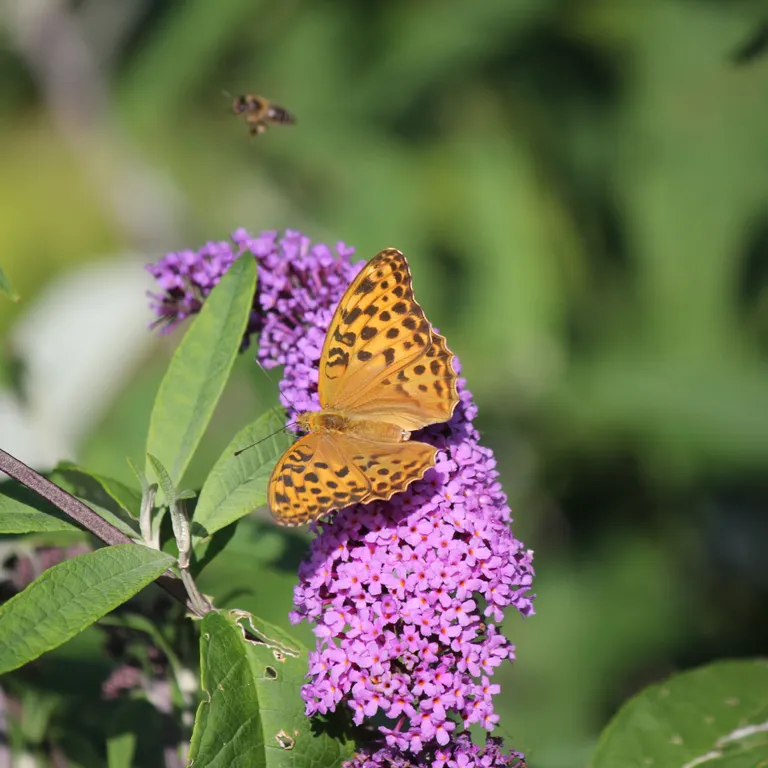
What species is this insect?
Argynnis paphia
